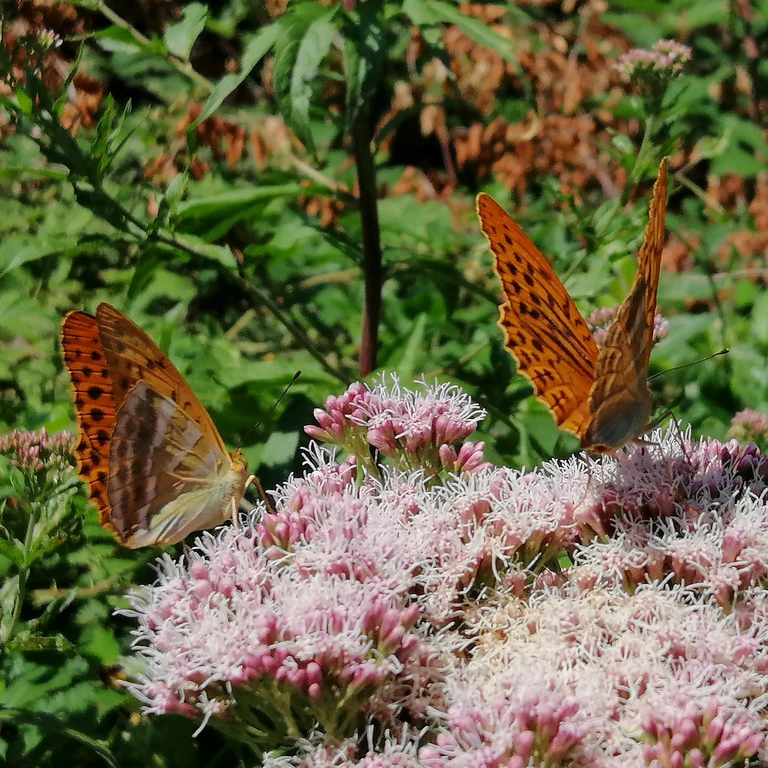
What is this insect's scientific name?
Argynnis paphia
